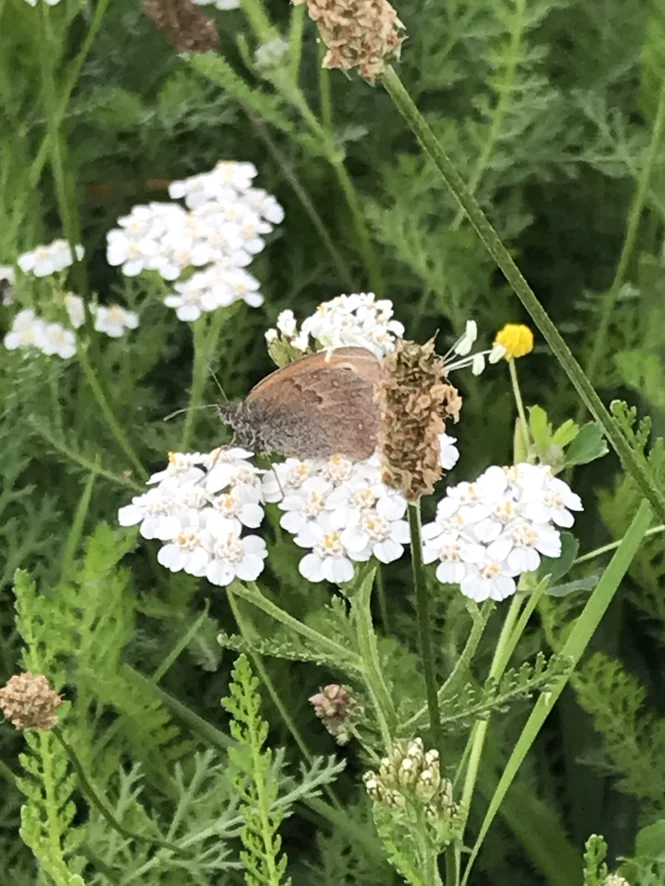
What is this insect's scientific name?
Coenonympha pamphilus
